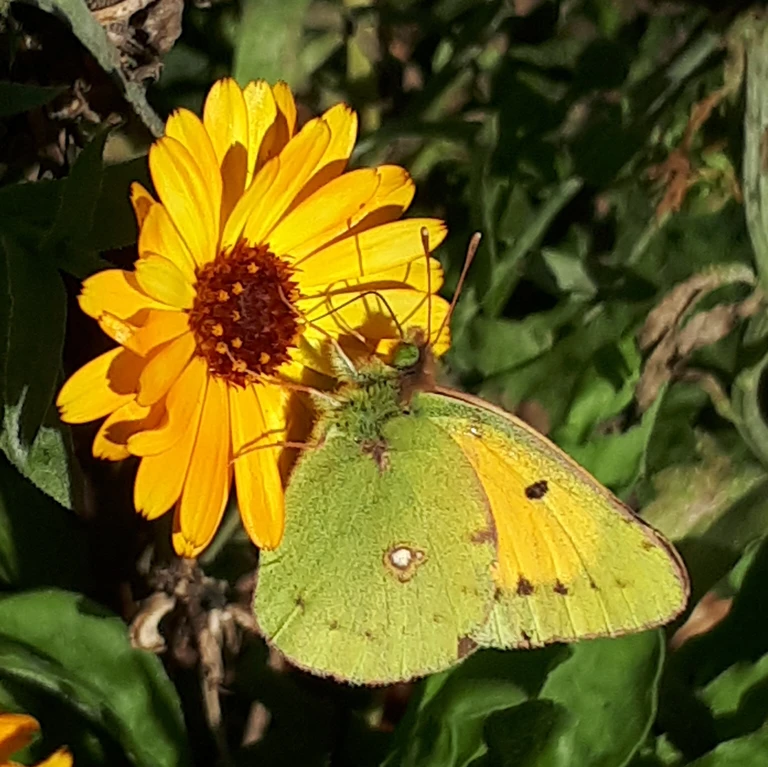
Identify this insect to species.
Colias croceus
